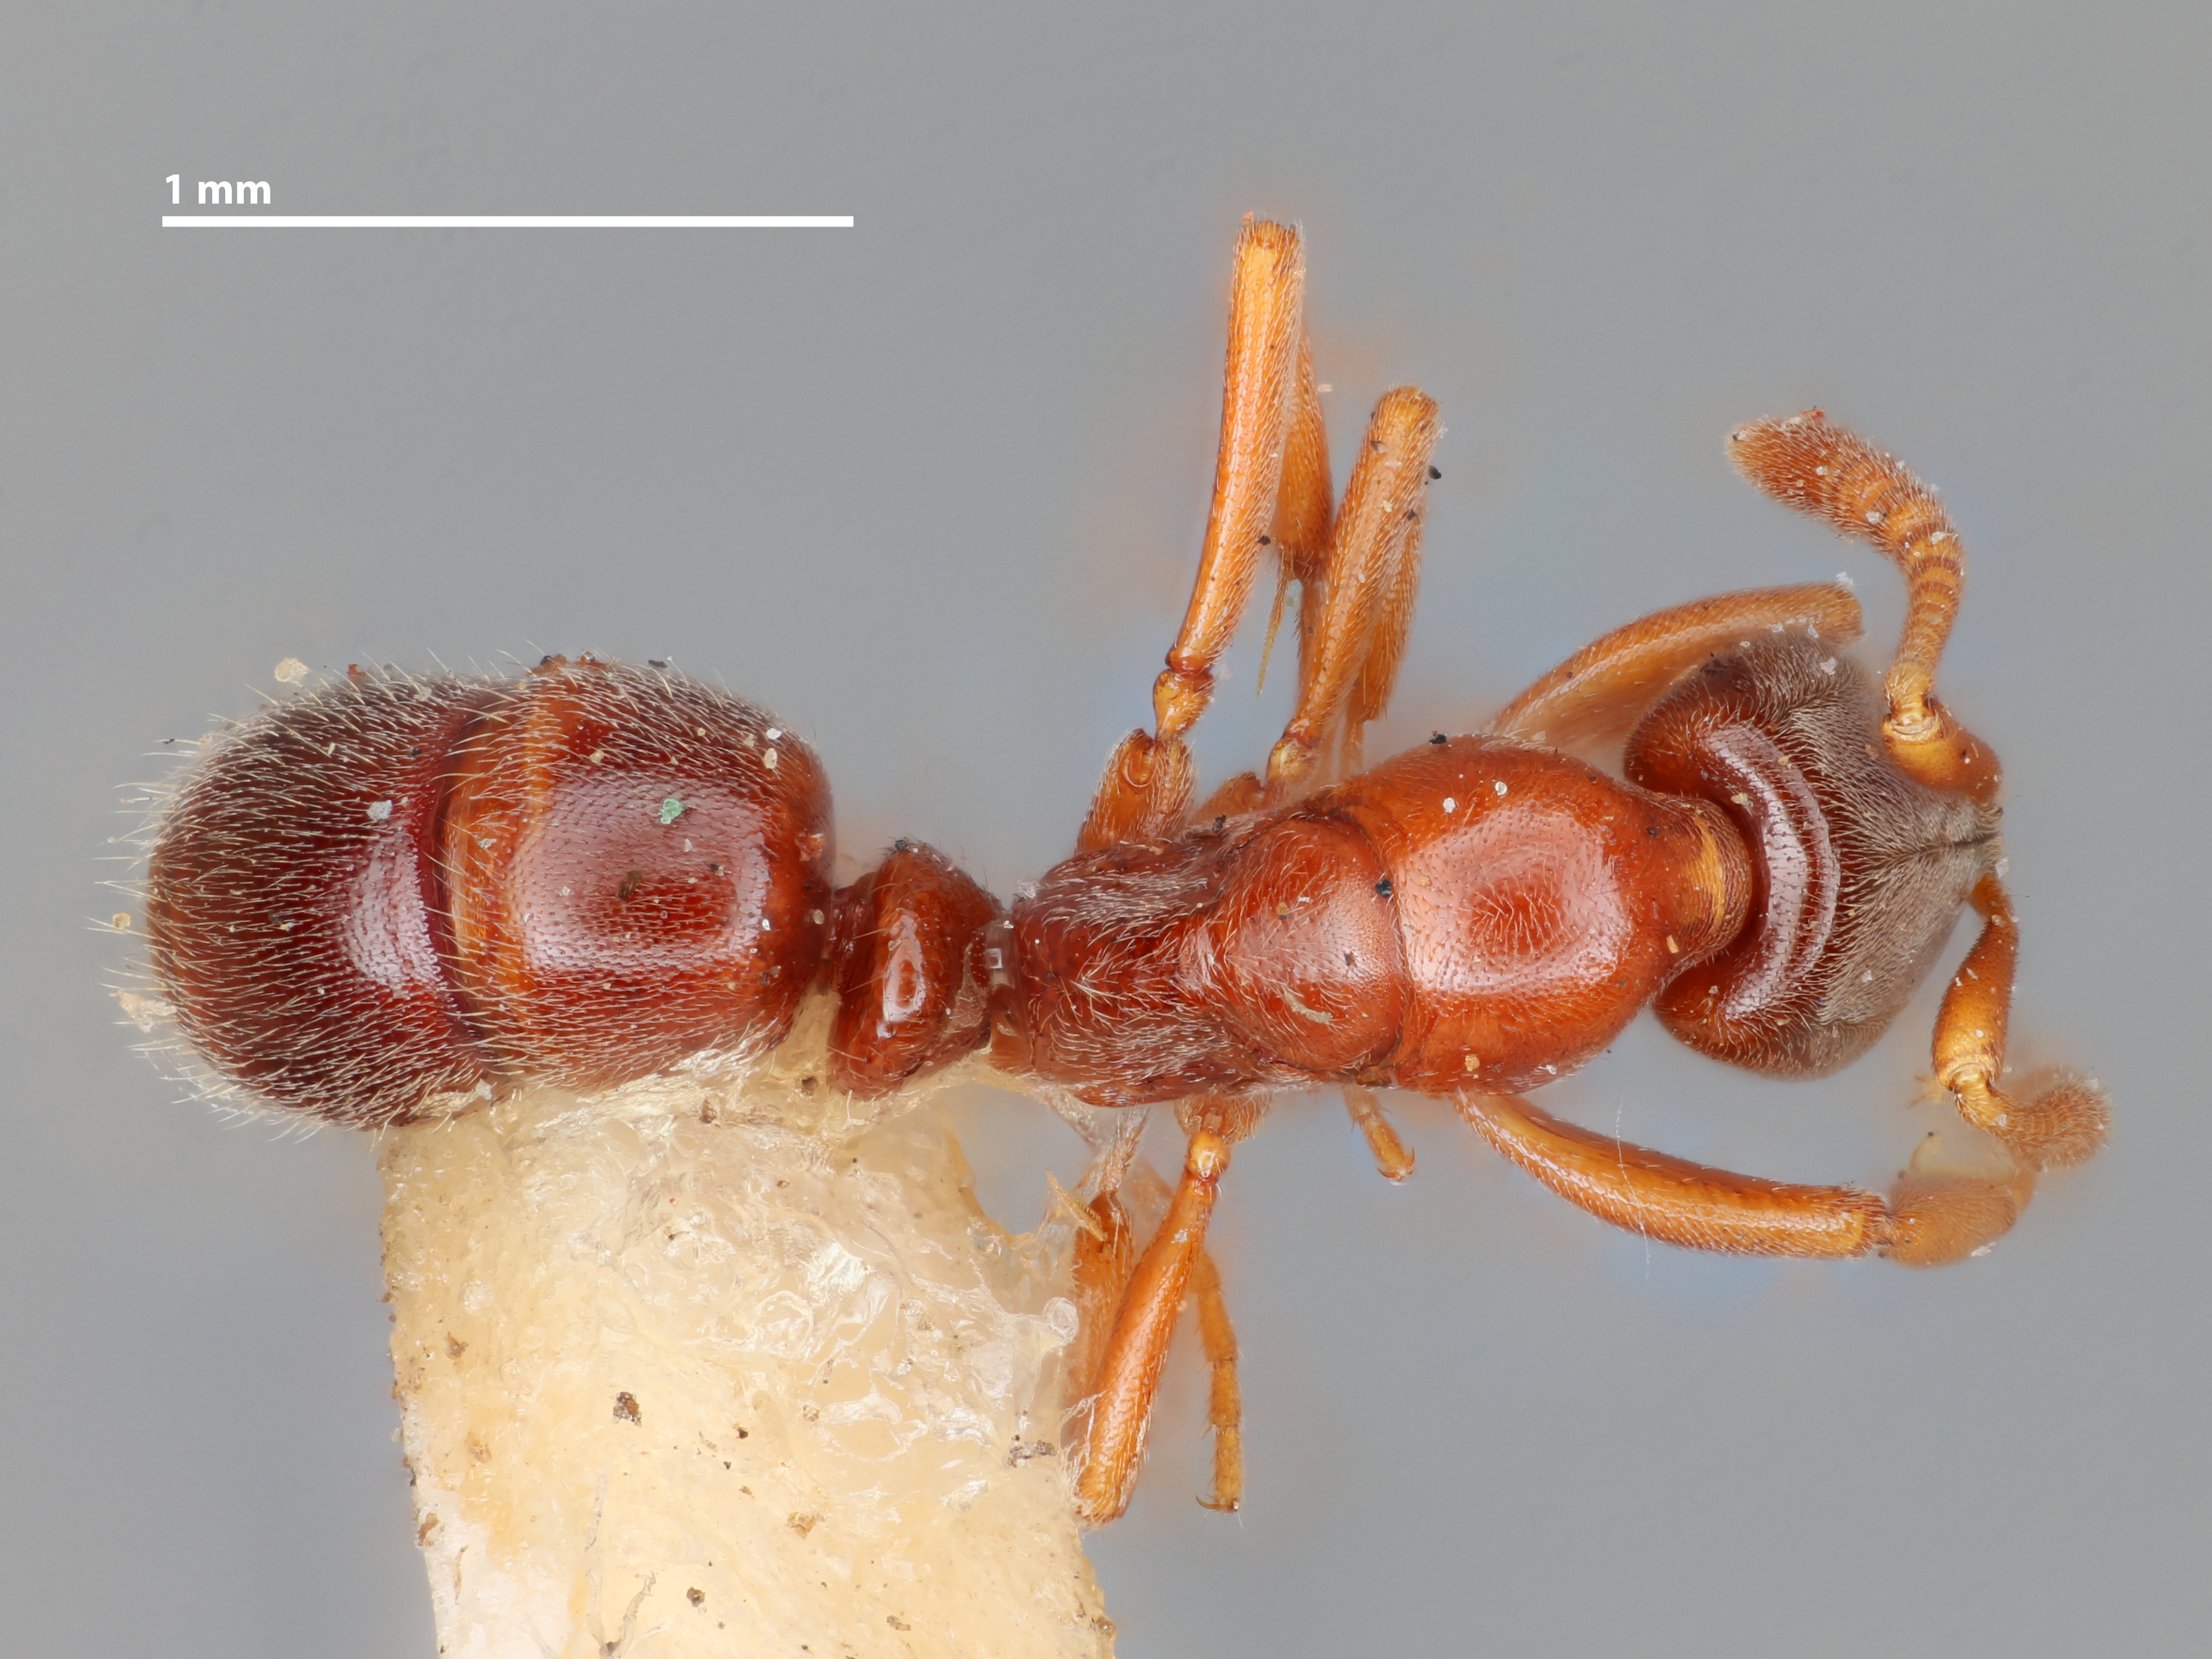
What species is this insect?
Ponera scitula
